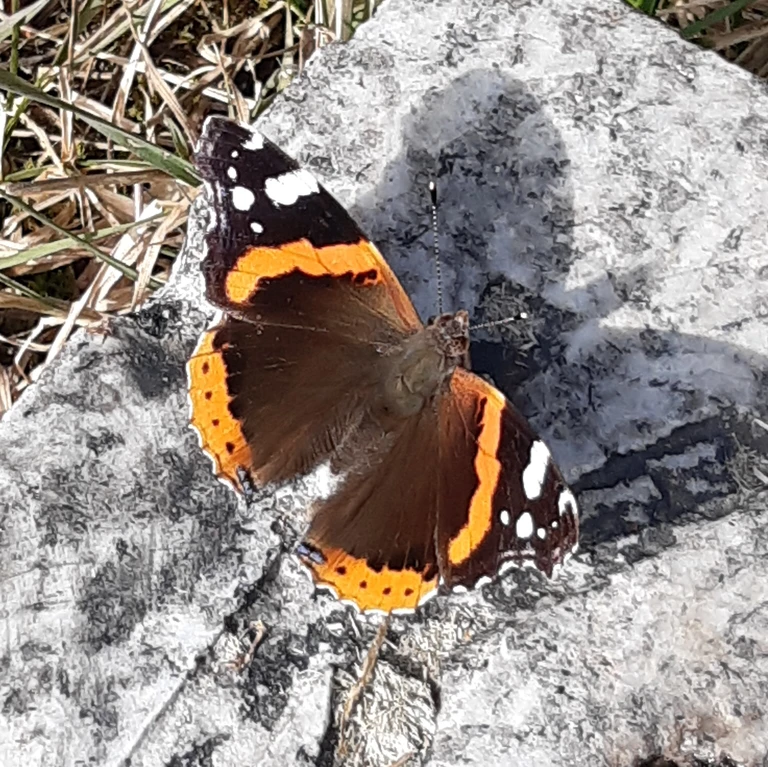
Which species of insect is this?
Vanessa atalanta
